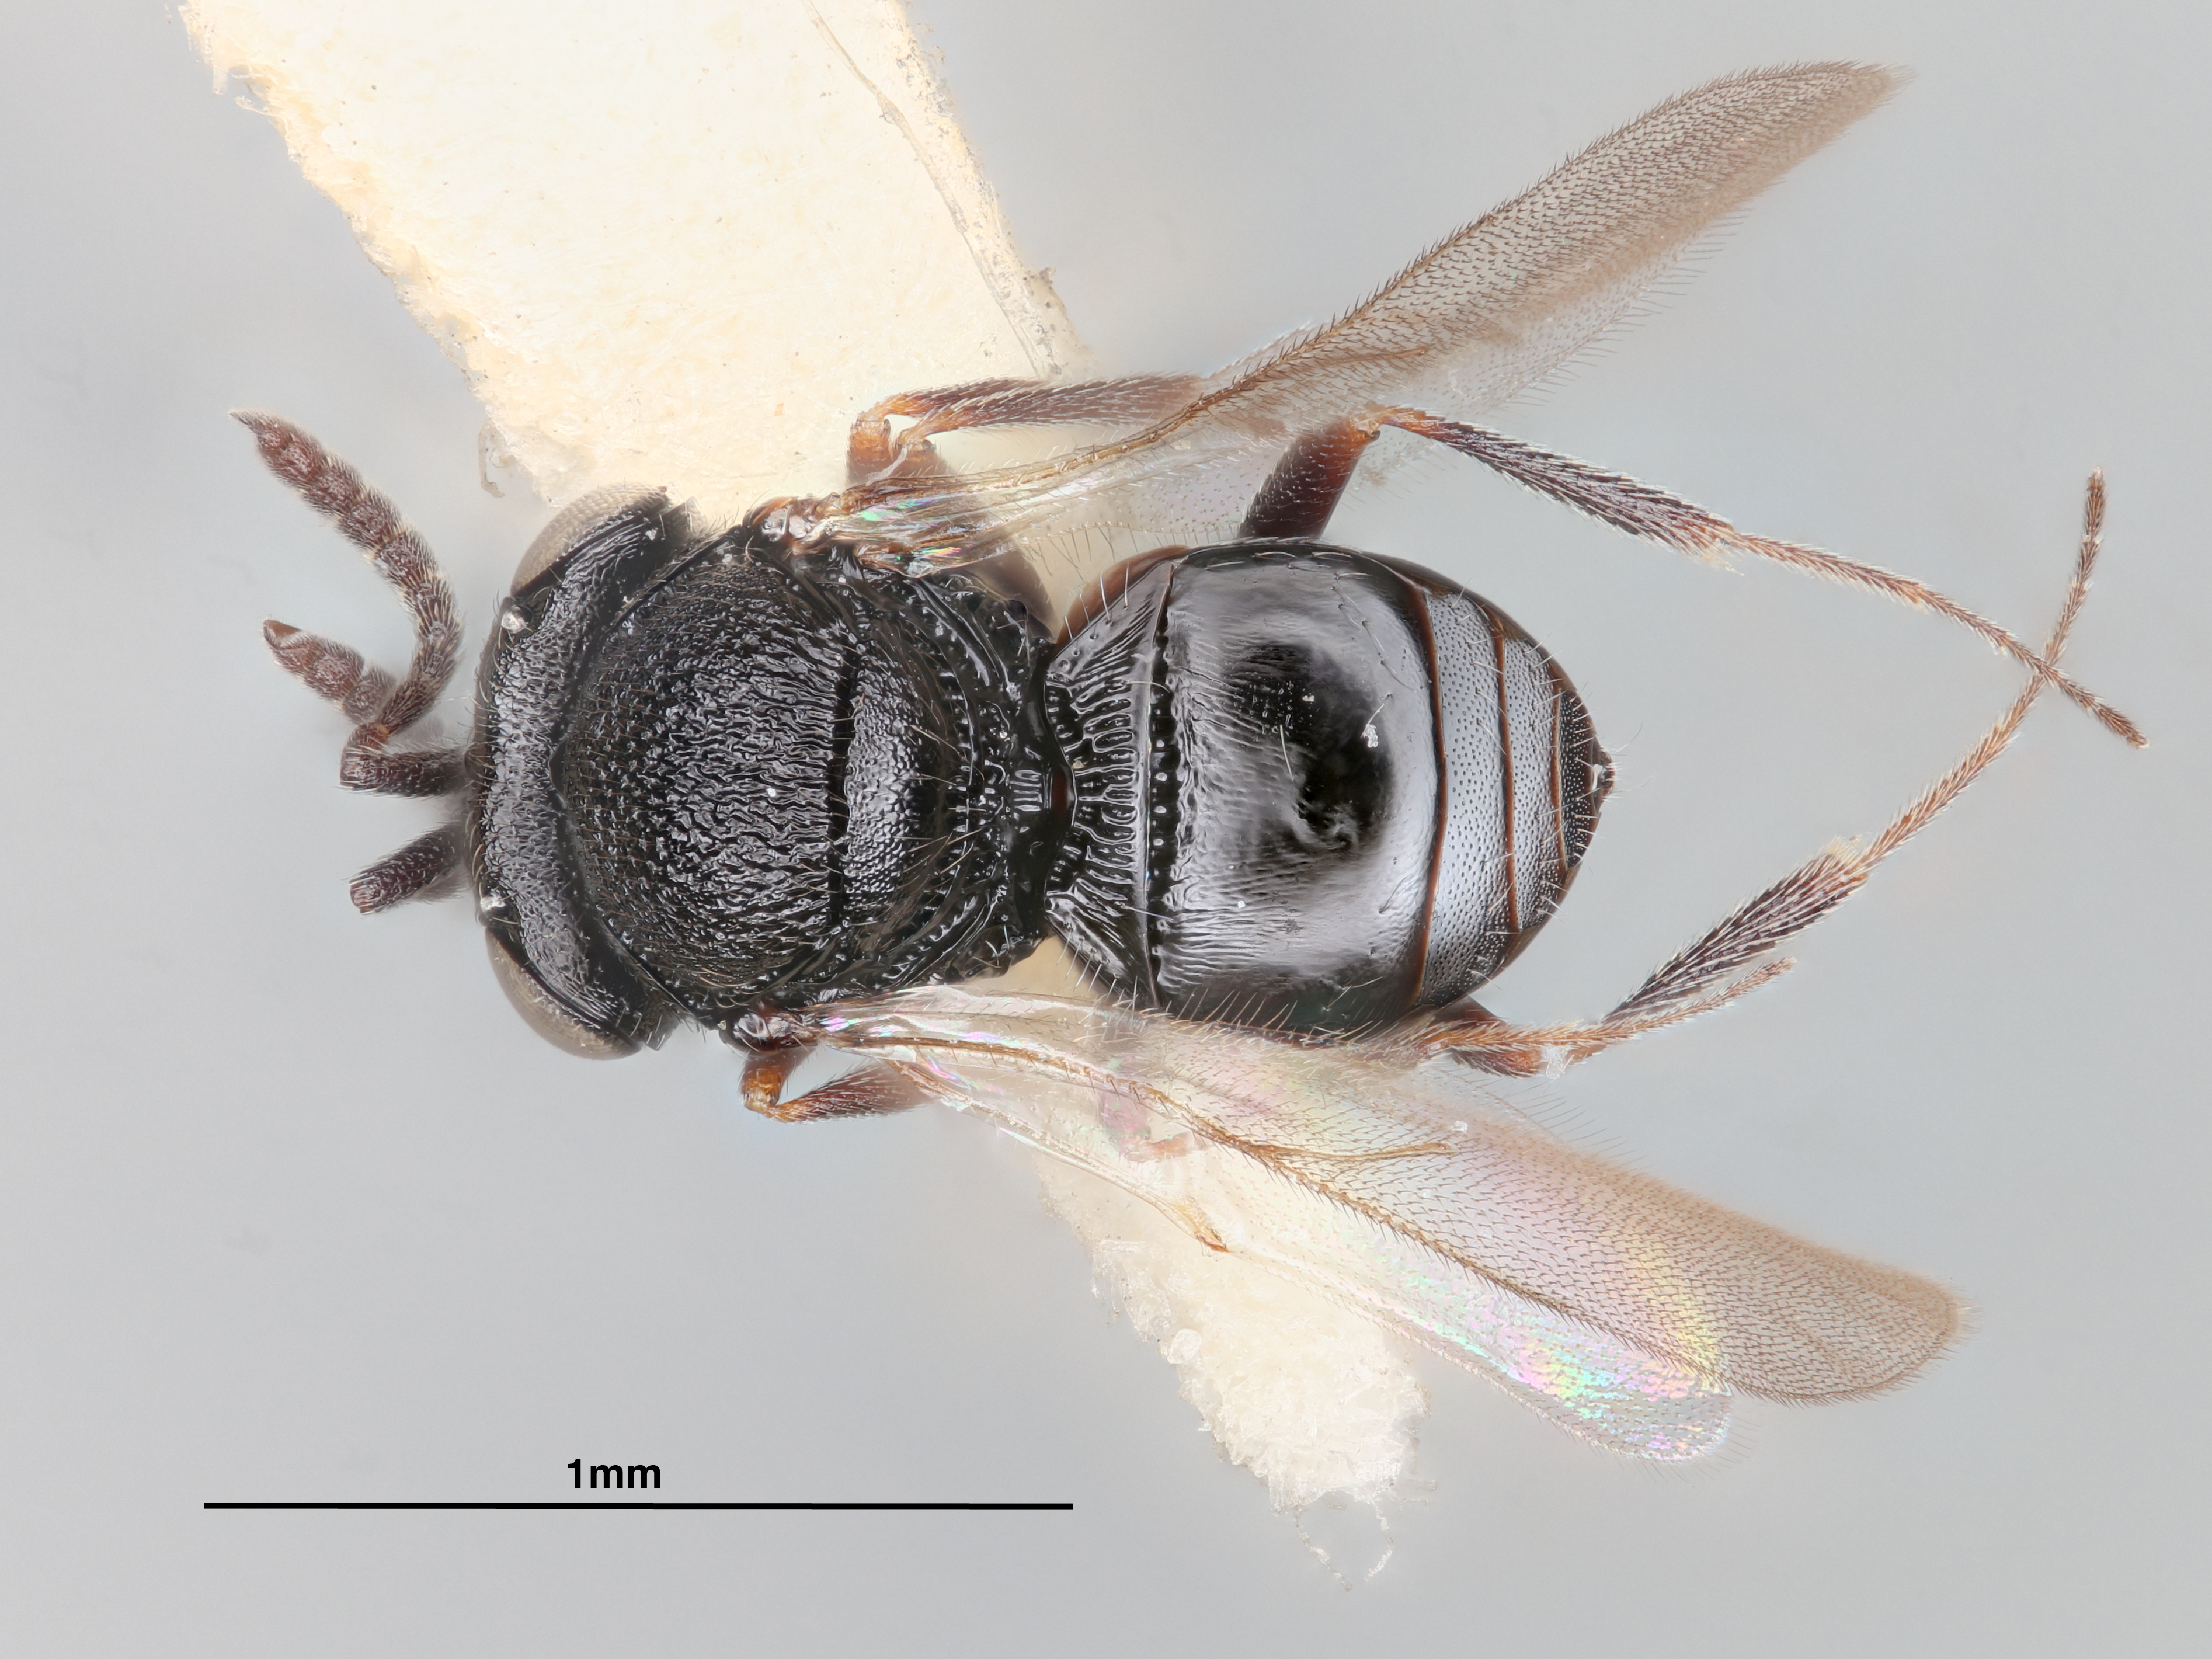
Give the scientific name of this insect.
Trissolcus zakotos
